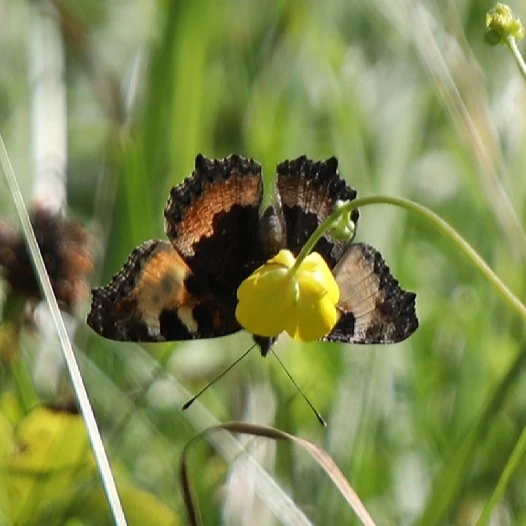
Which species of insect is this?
Aglais urticae
